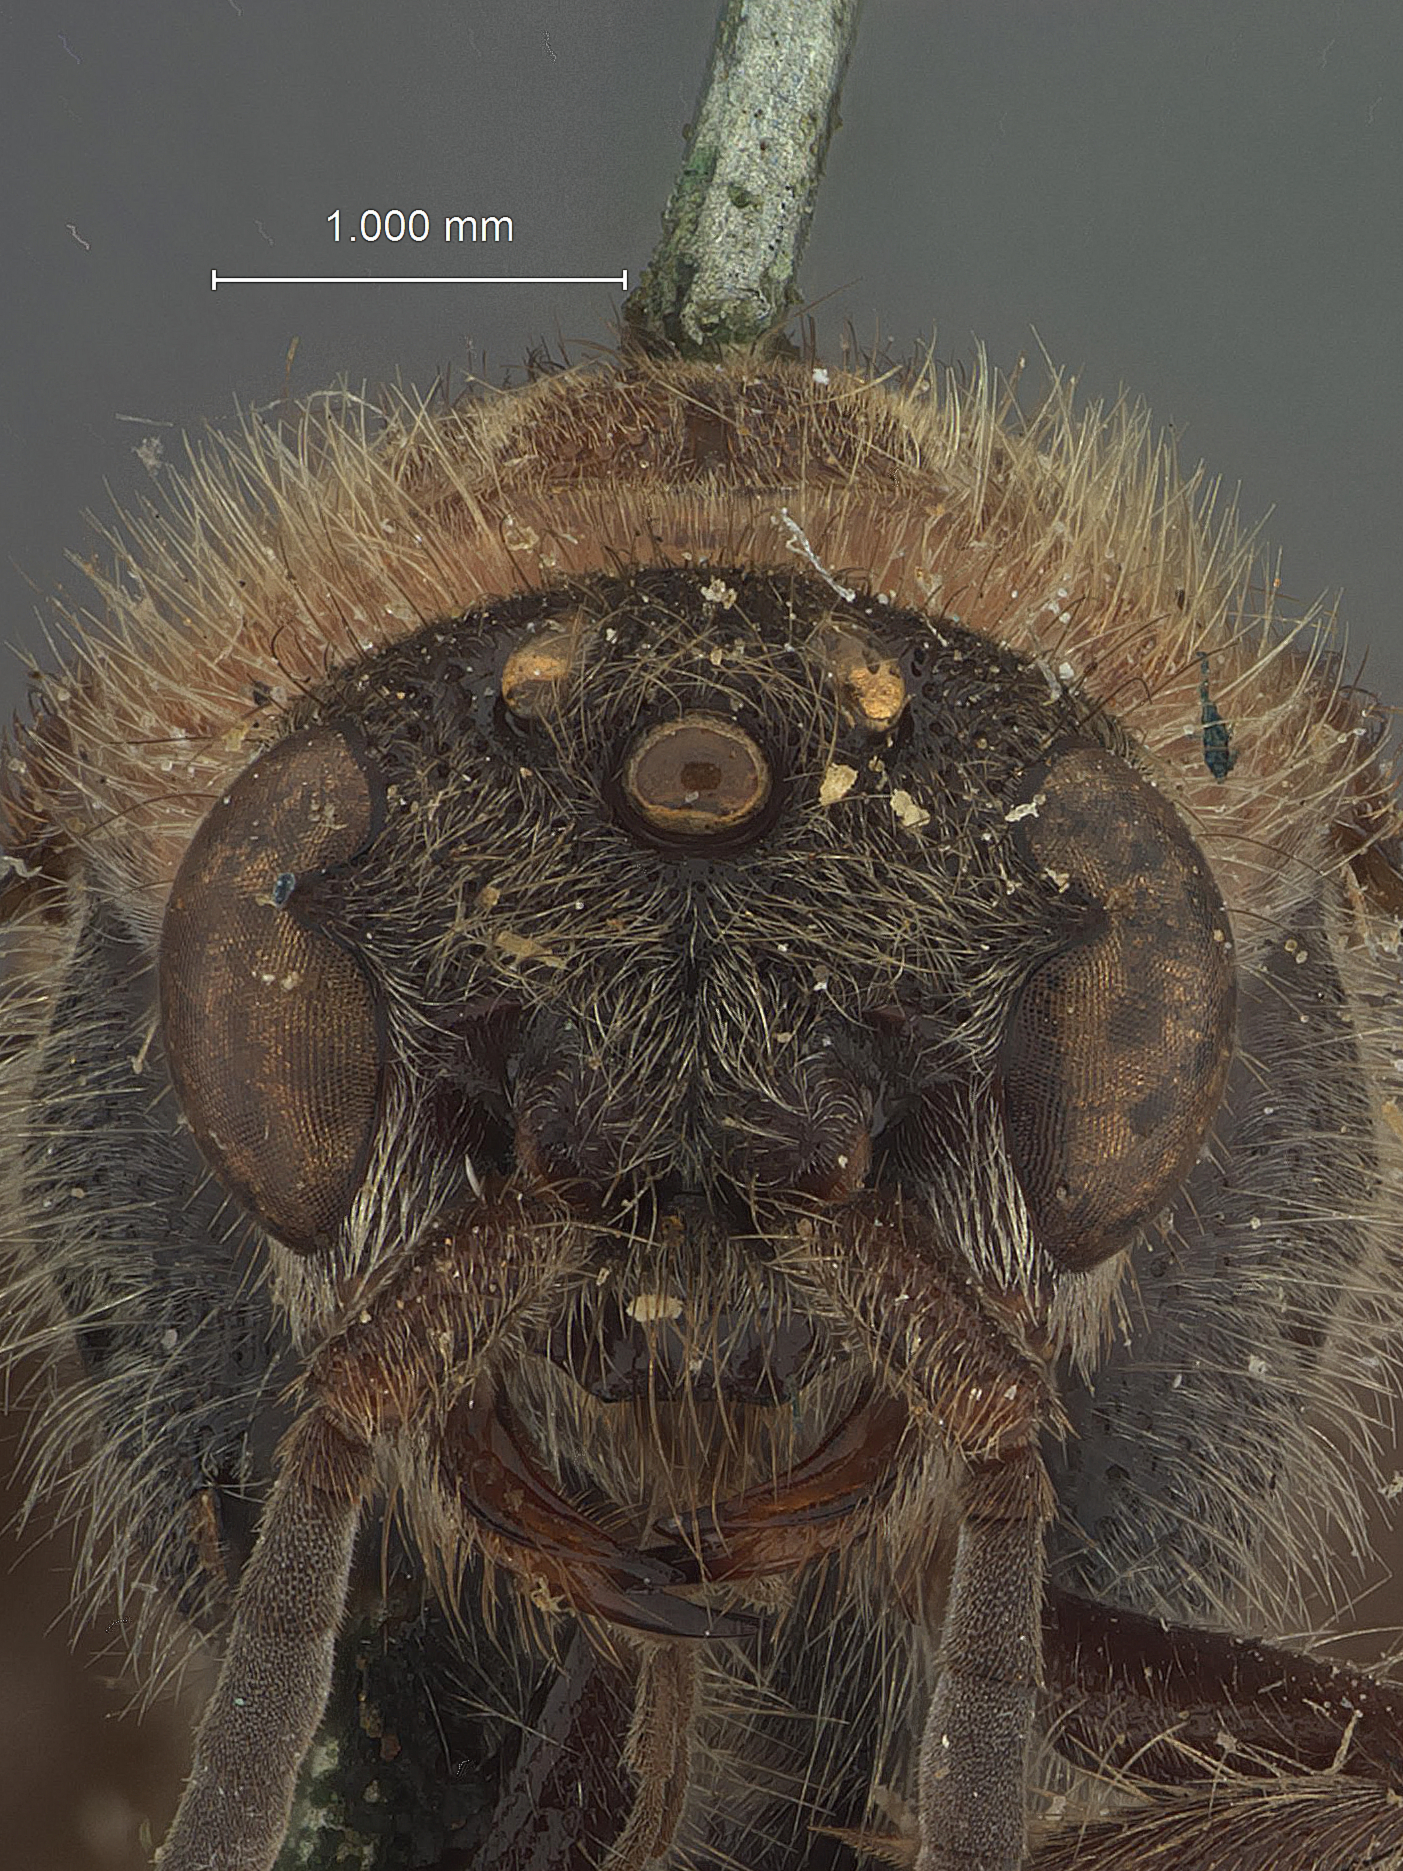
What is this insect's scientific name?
Mutilla sayi
